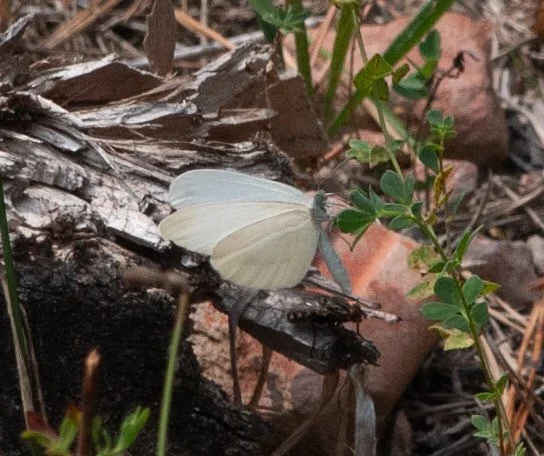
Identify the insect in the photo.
Leptidea sinapis/juvernica
